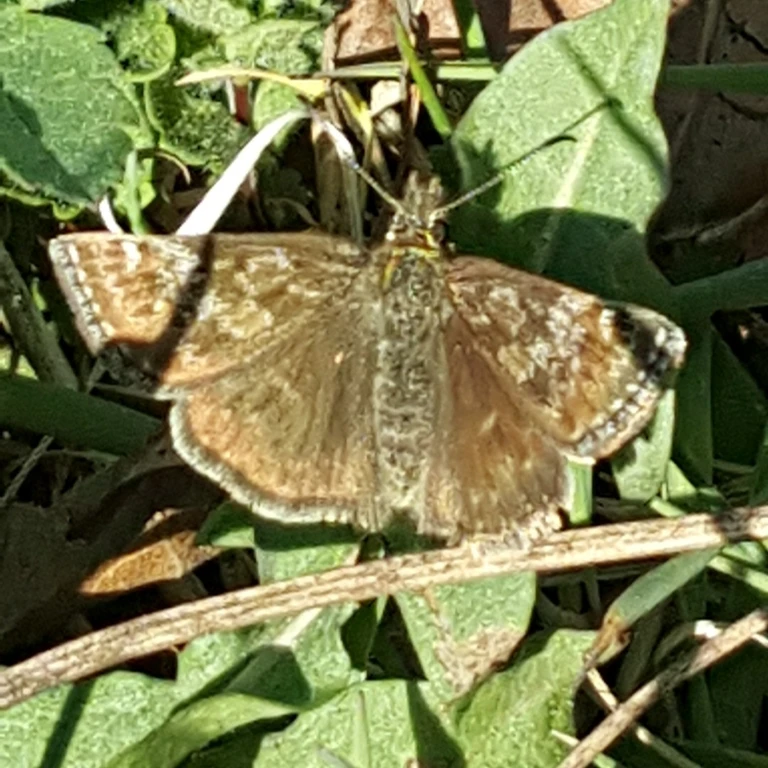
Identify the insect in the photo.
Erynnis tages
